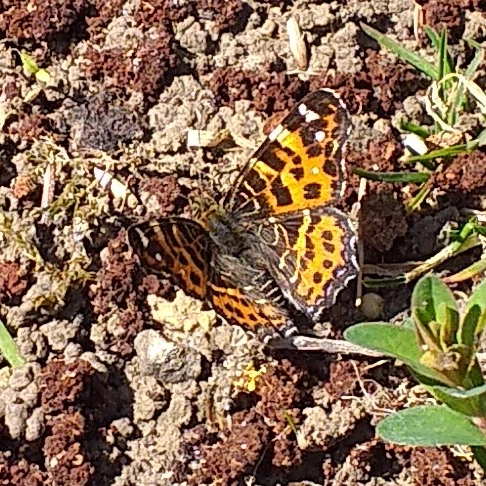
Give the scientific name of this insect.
Araschnia levana
